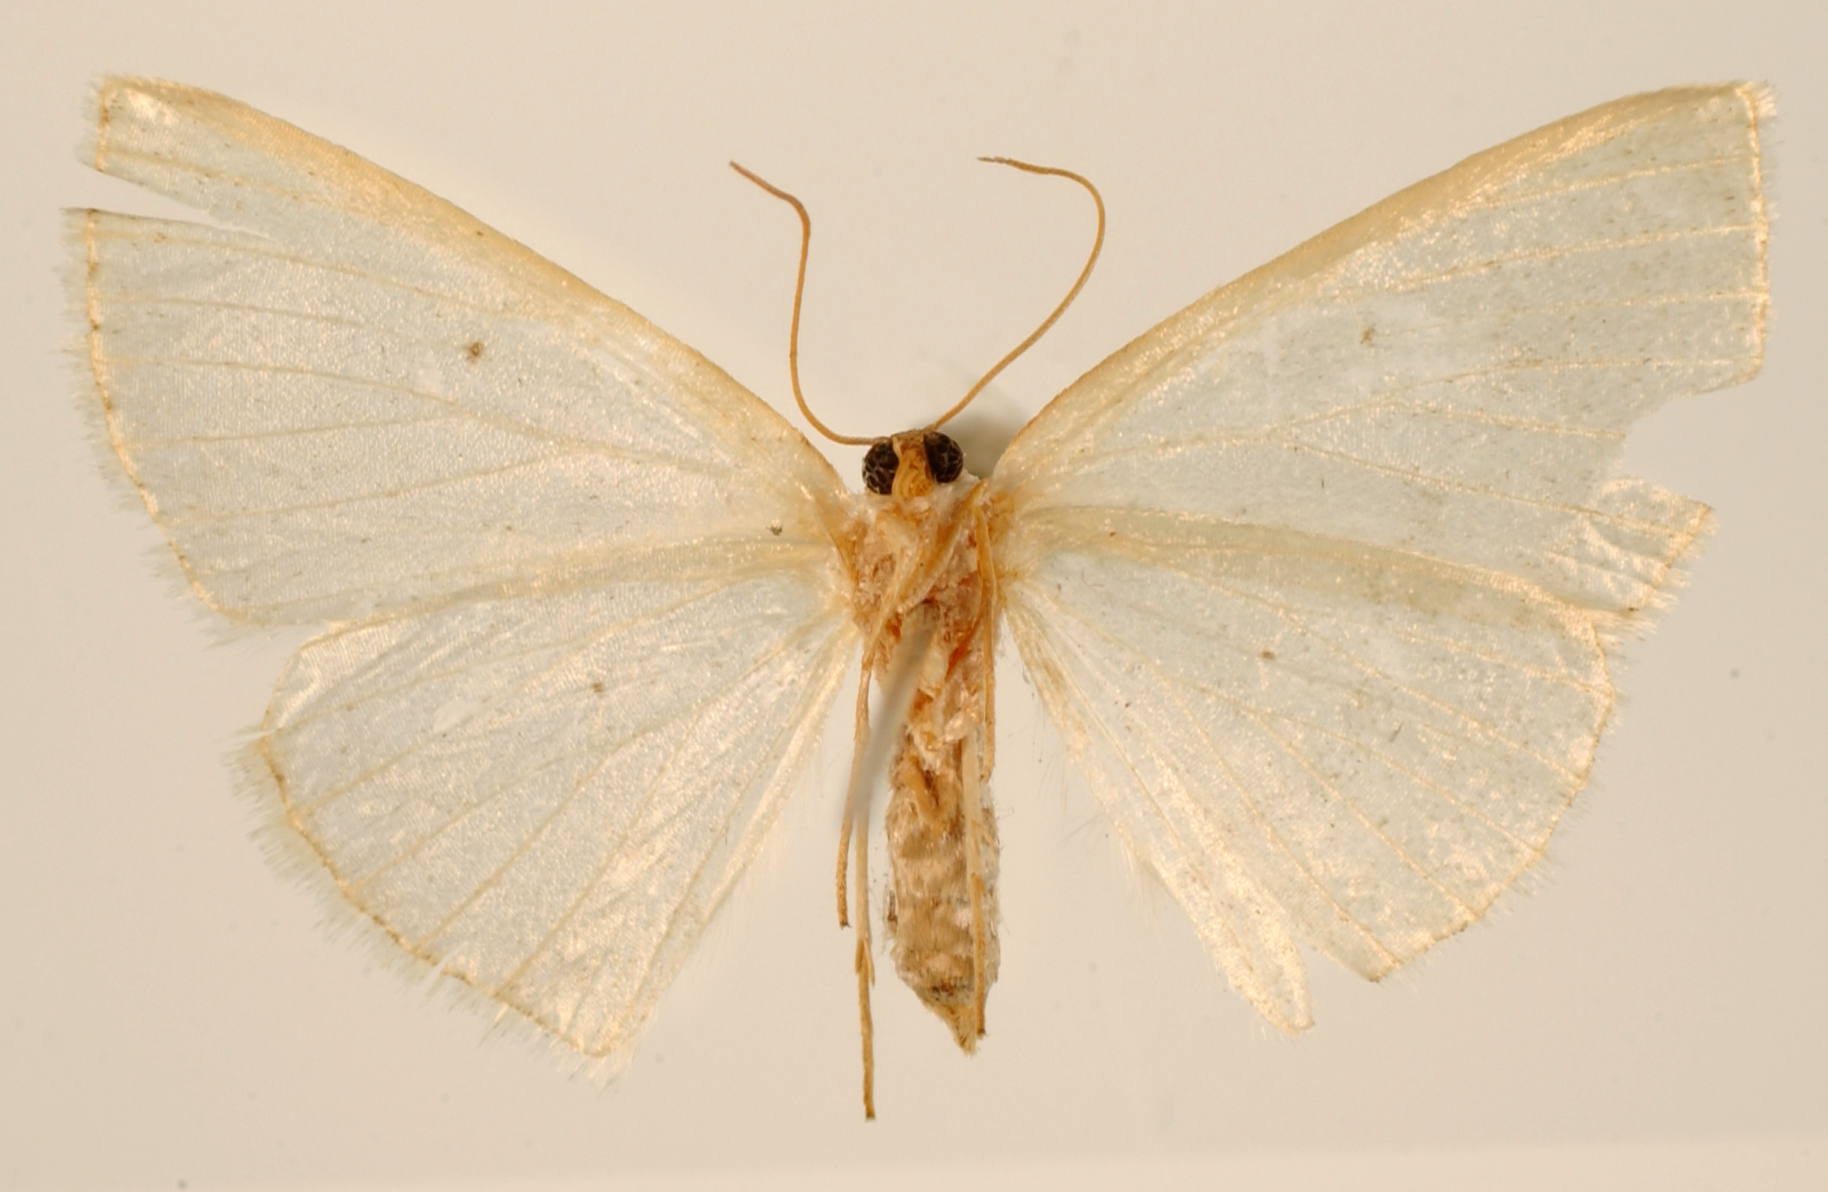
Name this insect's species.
Bapta testacea
